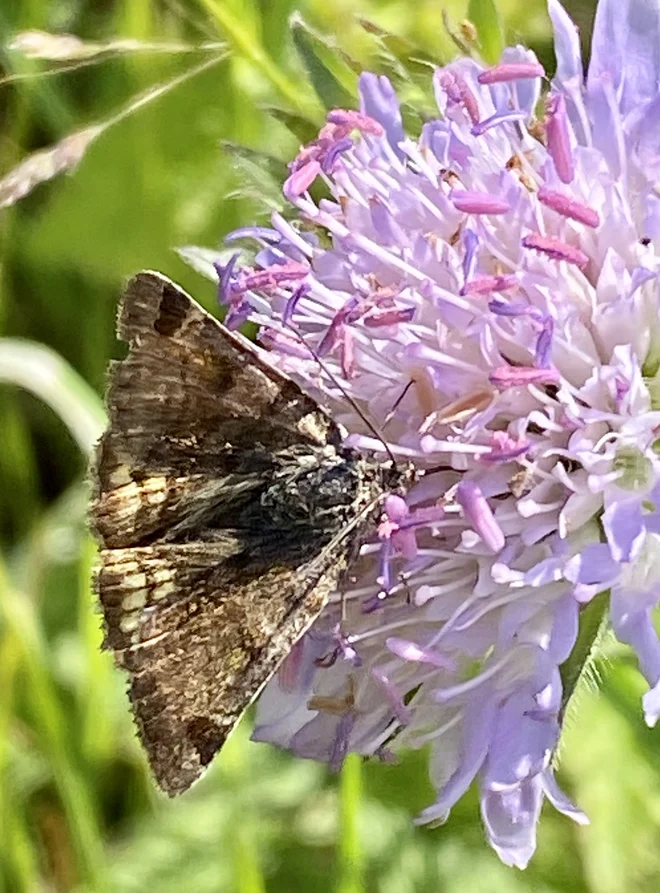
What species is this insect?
Euclidia glyphica
